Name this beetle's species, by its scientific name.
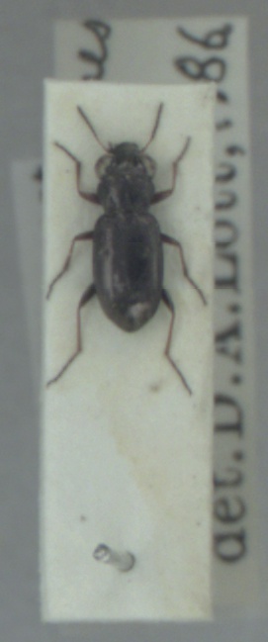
Notiophilus rufipes
